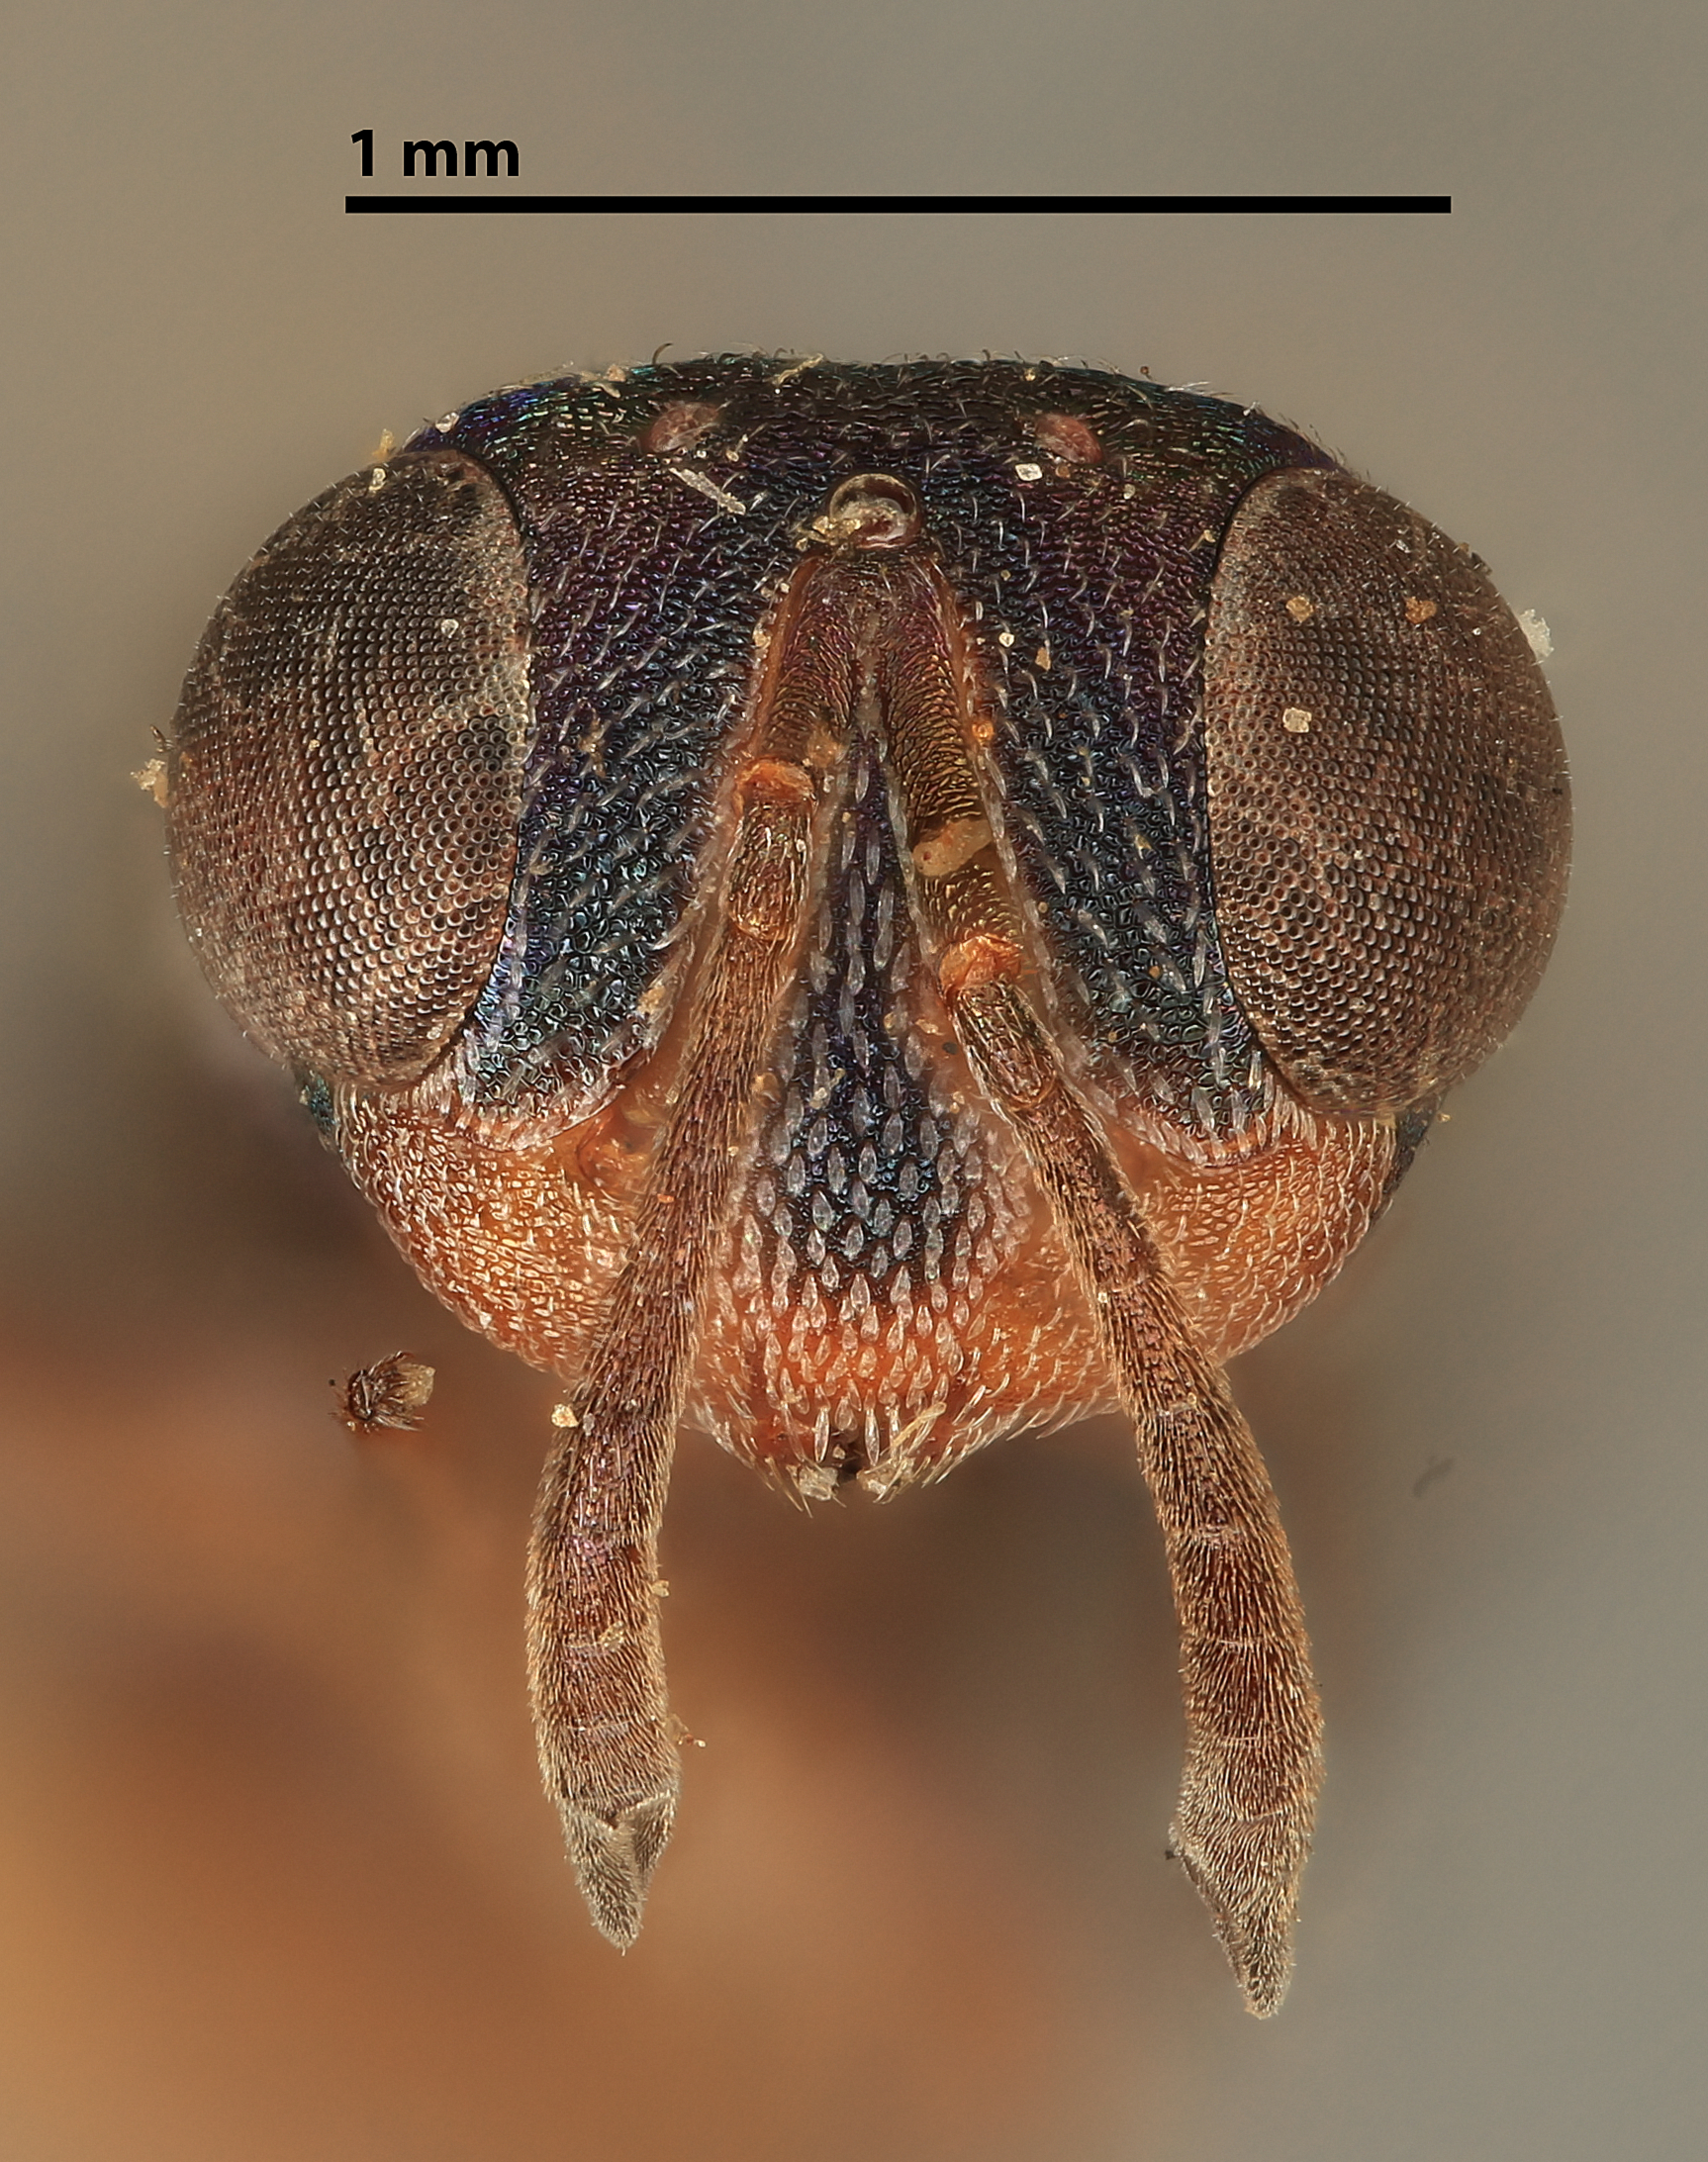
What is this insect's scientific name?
Lecaniobius utilis
